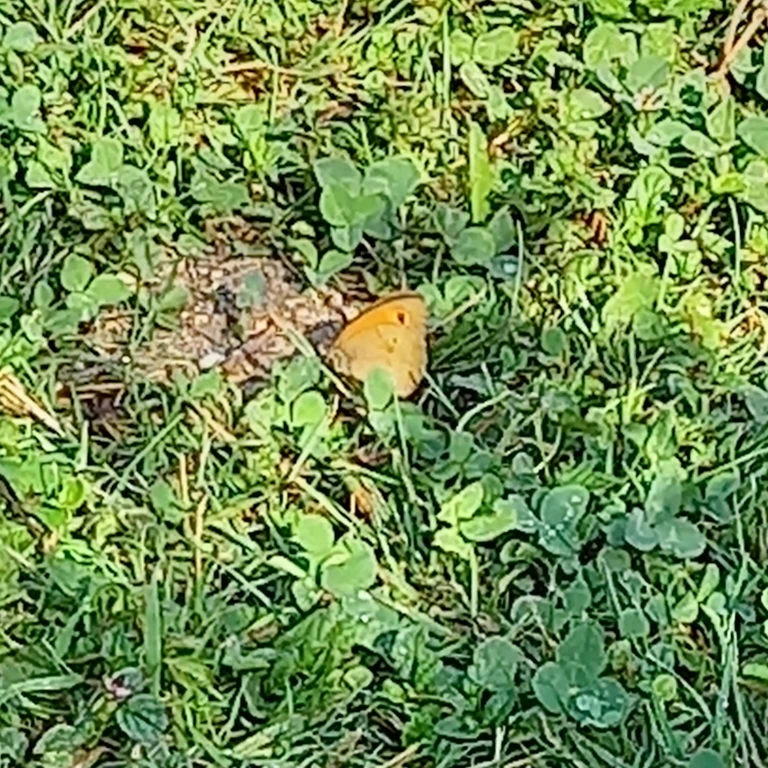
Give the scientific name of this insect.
Maniola jurtina
